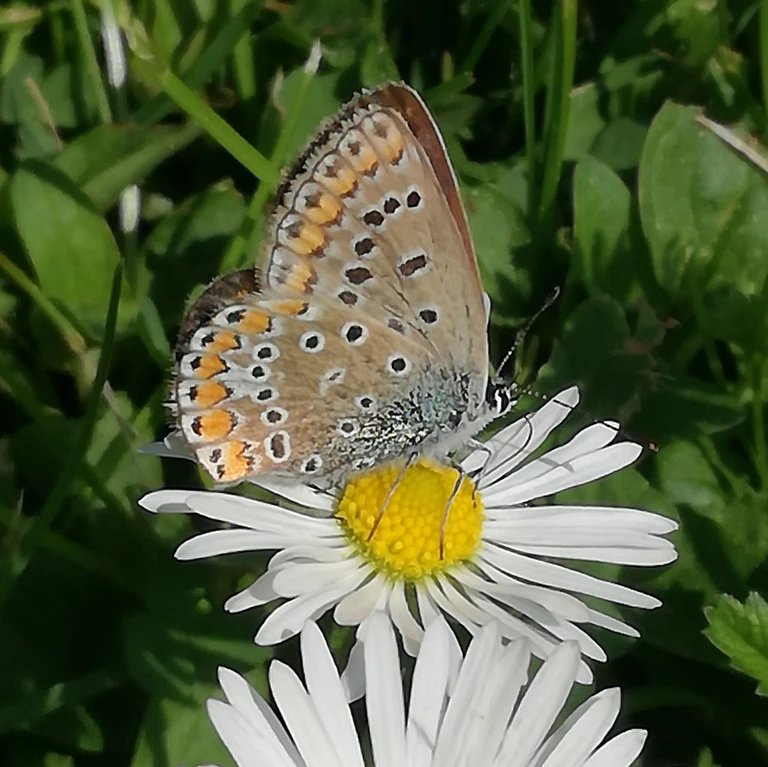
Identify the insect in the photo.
Polyommatus icarus
